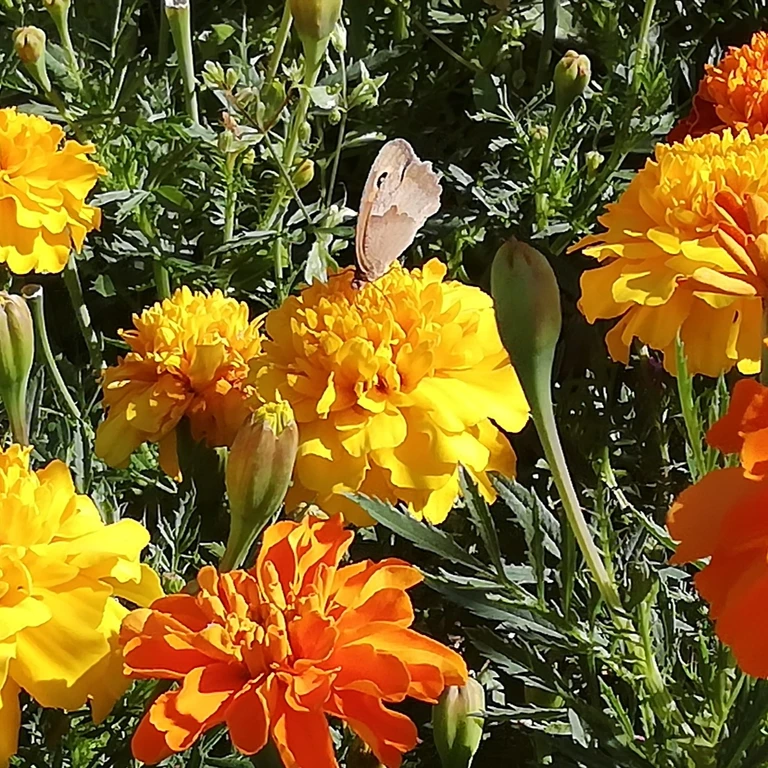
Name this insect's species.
Maniola jurtina
